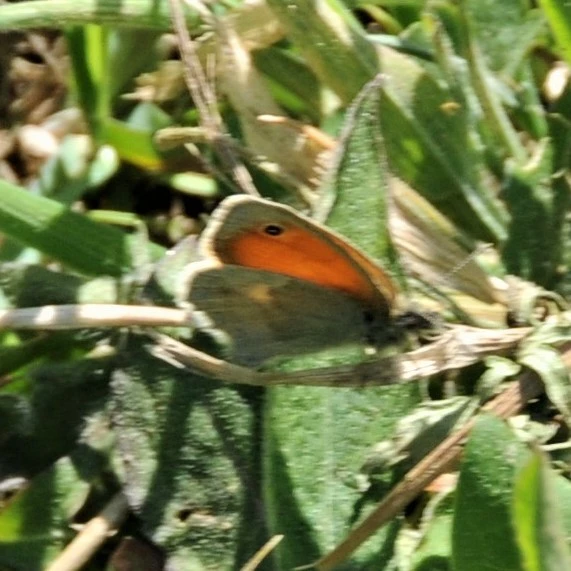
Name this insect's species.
Coenonympha pamphilus
